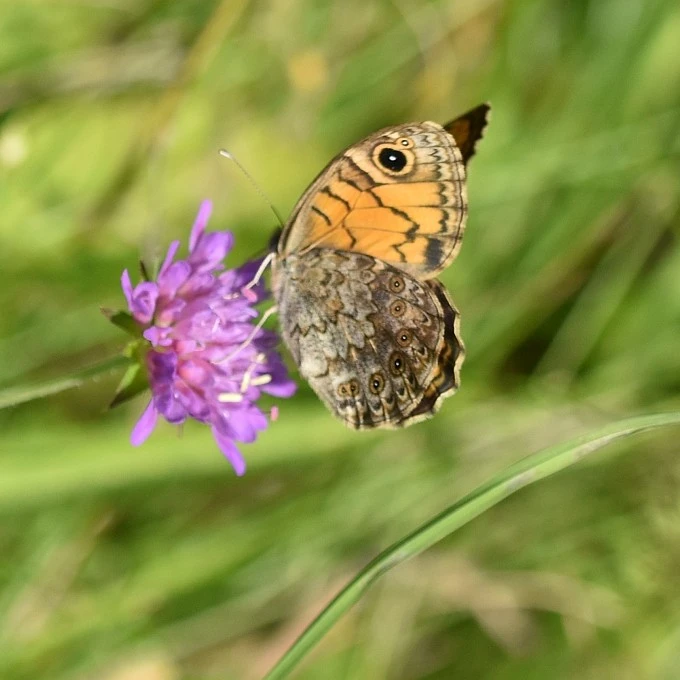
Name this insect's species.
Lasiommata megera (also Pararge megera)
